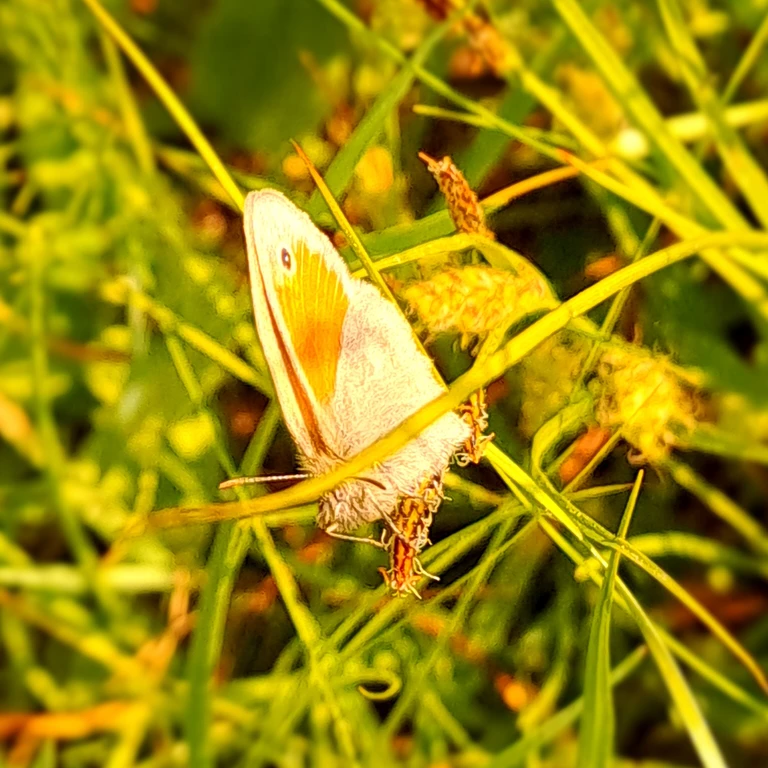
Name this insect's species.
Coenonympha pamphilus
